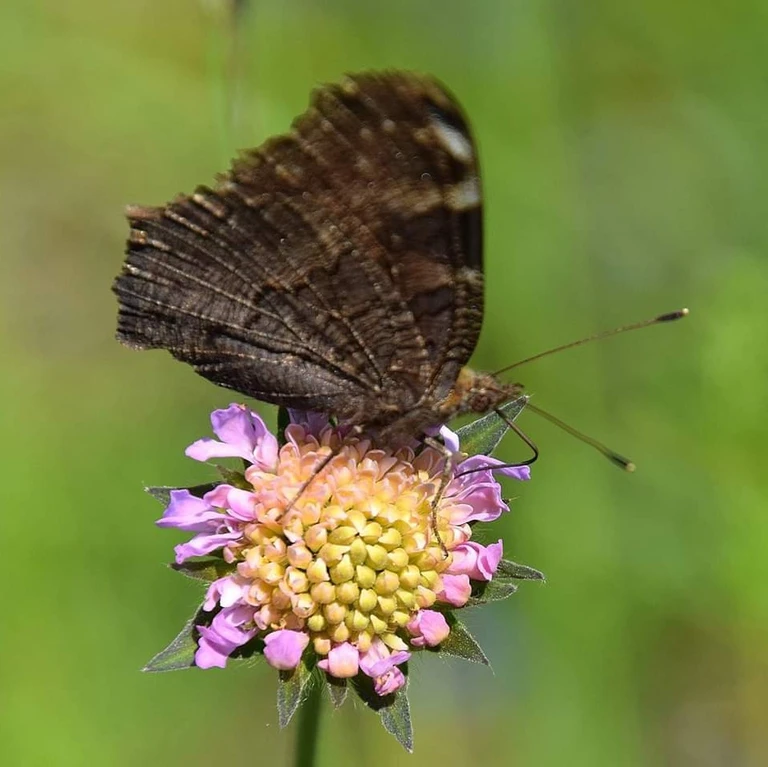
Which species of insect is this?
Aglais io
